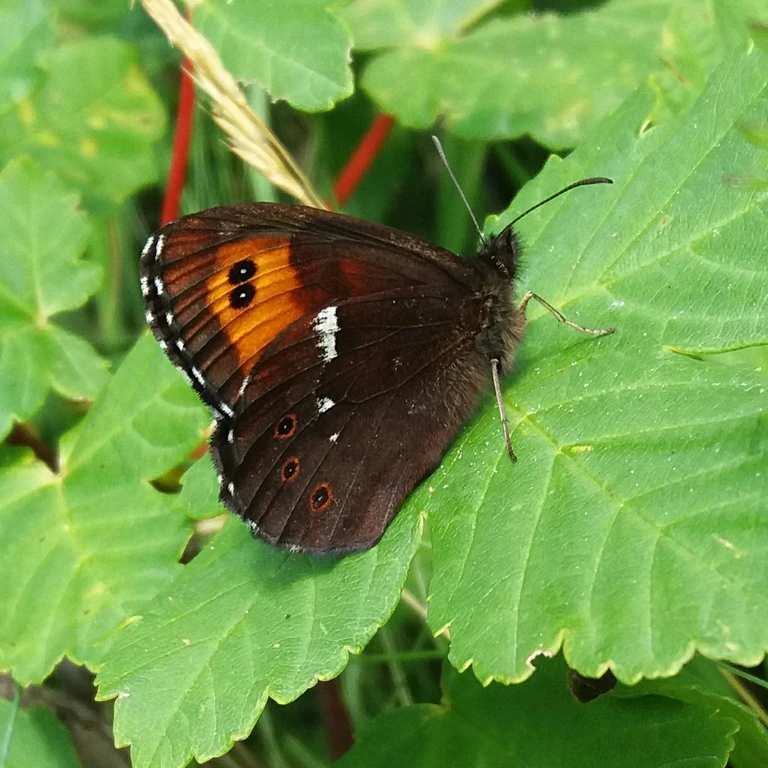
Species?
Erebia ligea
